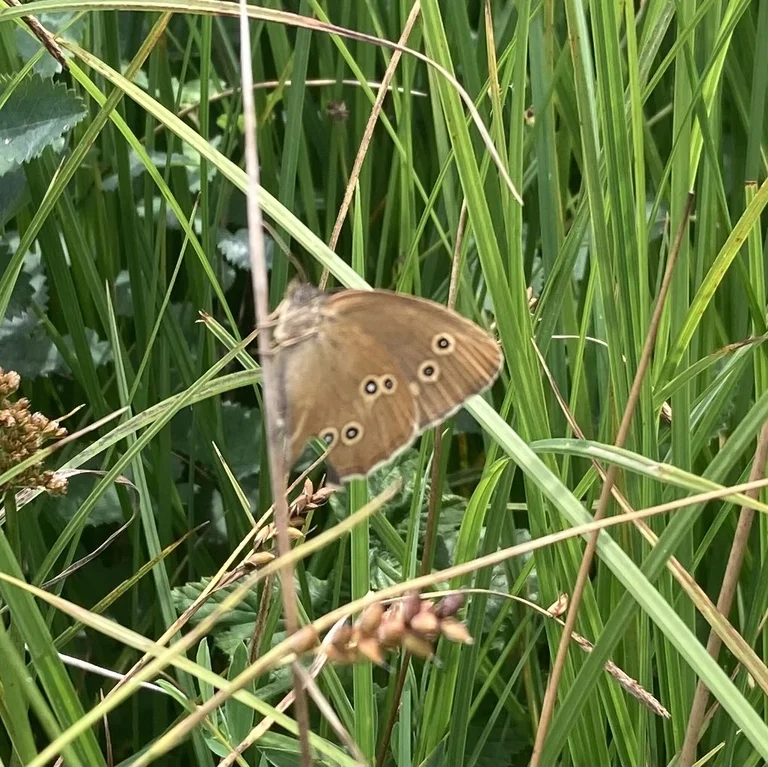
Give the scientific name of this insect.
Aphantopus hyperantus
